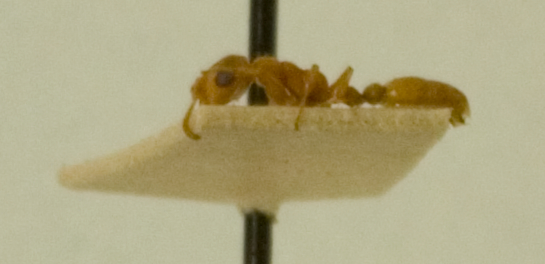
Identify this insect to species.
Sima bifoveolata
